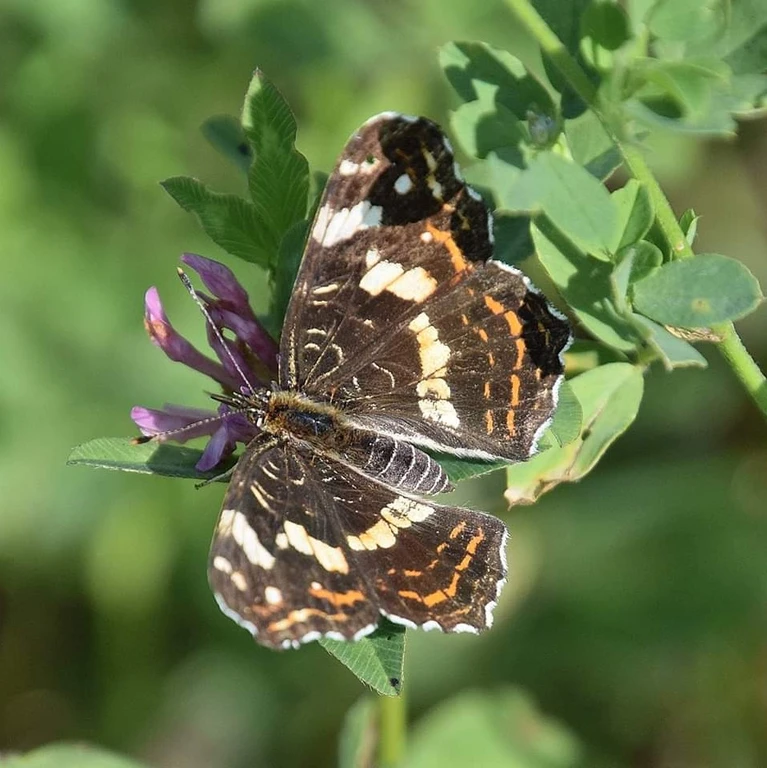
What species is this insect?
Araschnia levana
